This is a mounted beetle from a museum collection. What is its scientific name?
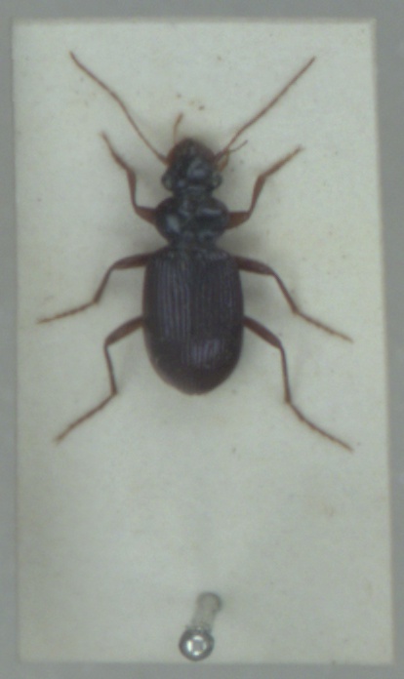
Leistus fulvibarbis
